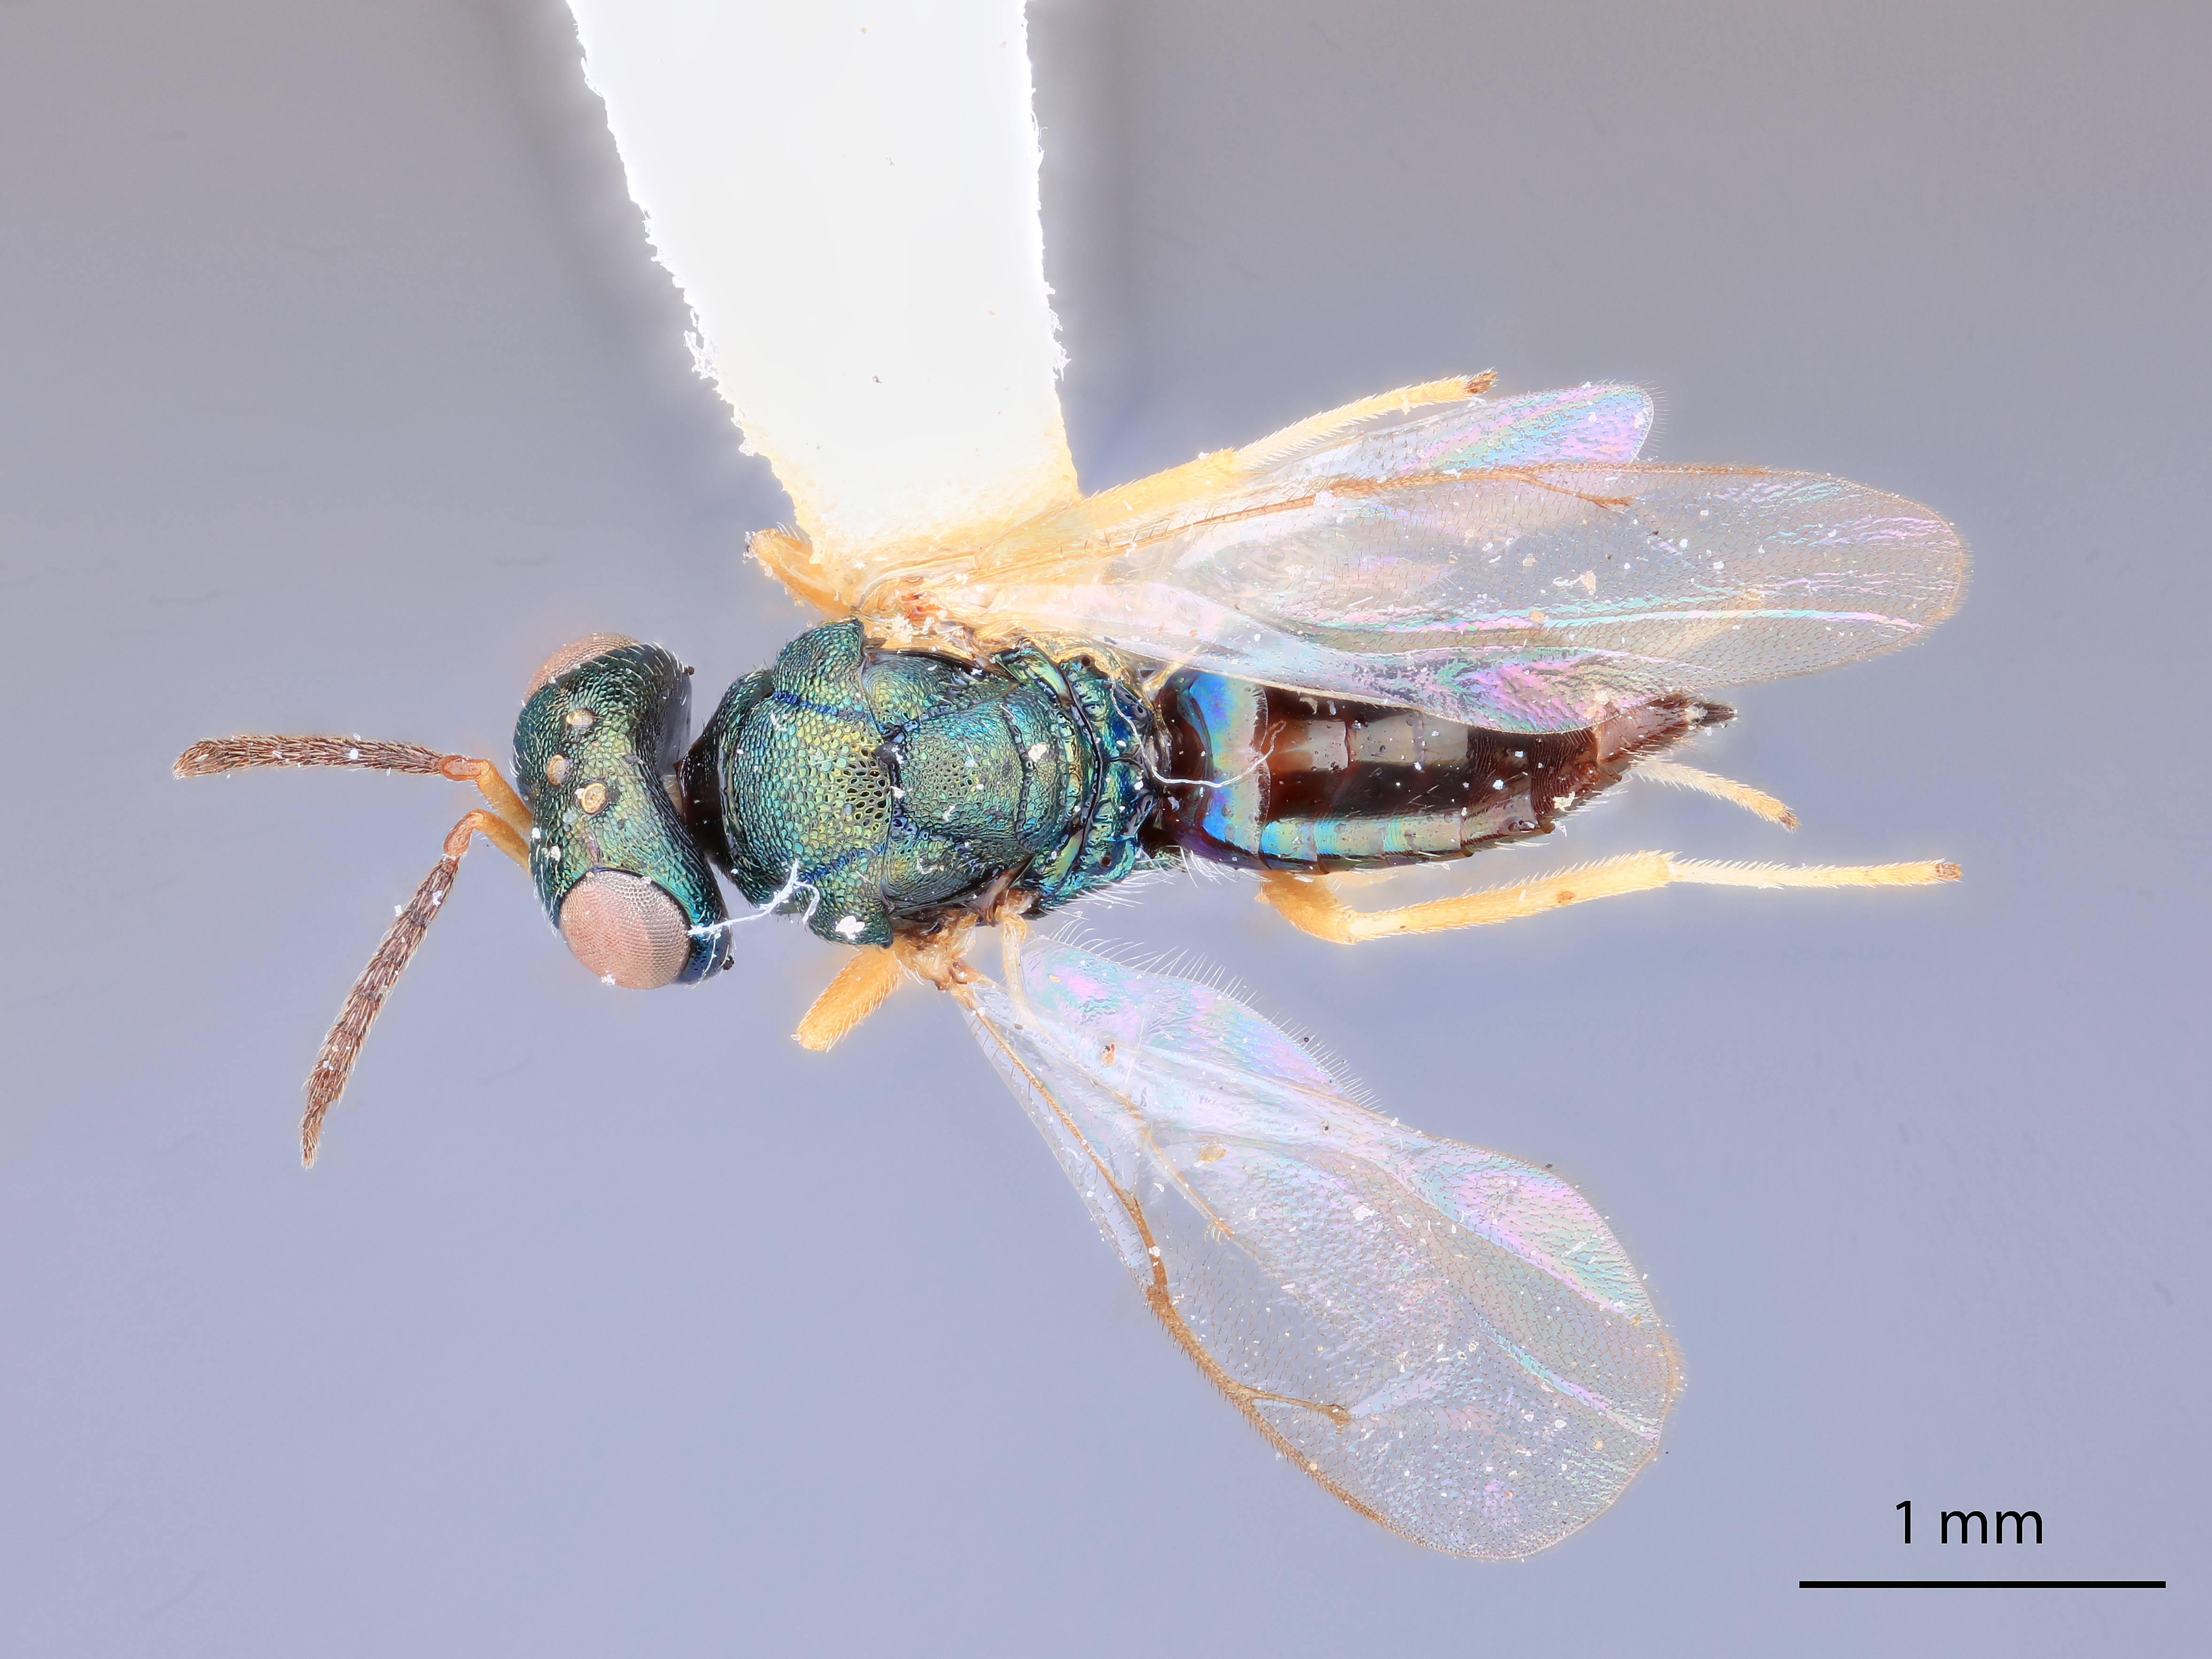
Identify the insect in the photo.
Plutothrix ligyptera
